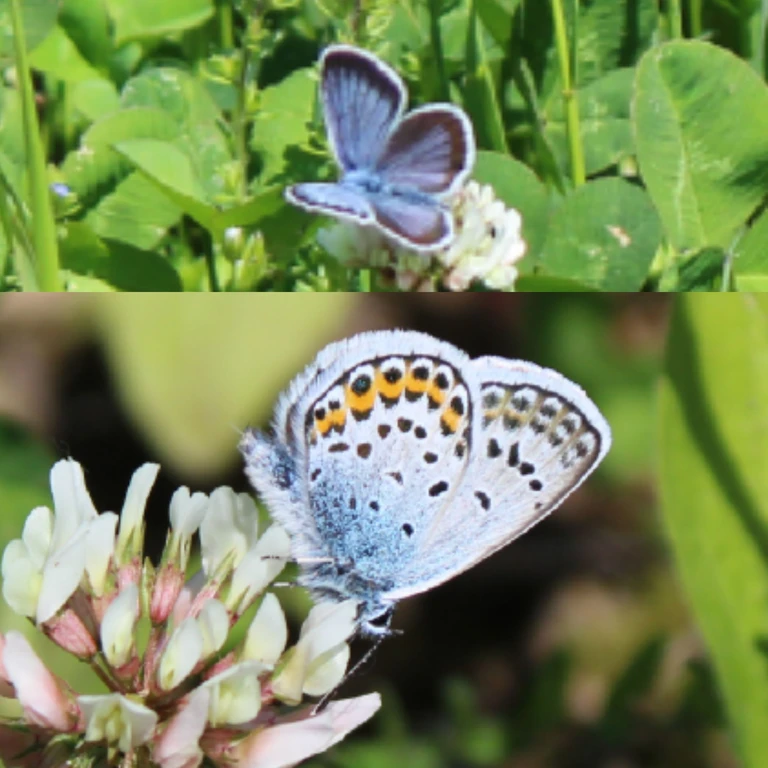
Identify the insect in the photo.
Plebejus argus
